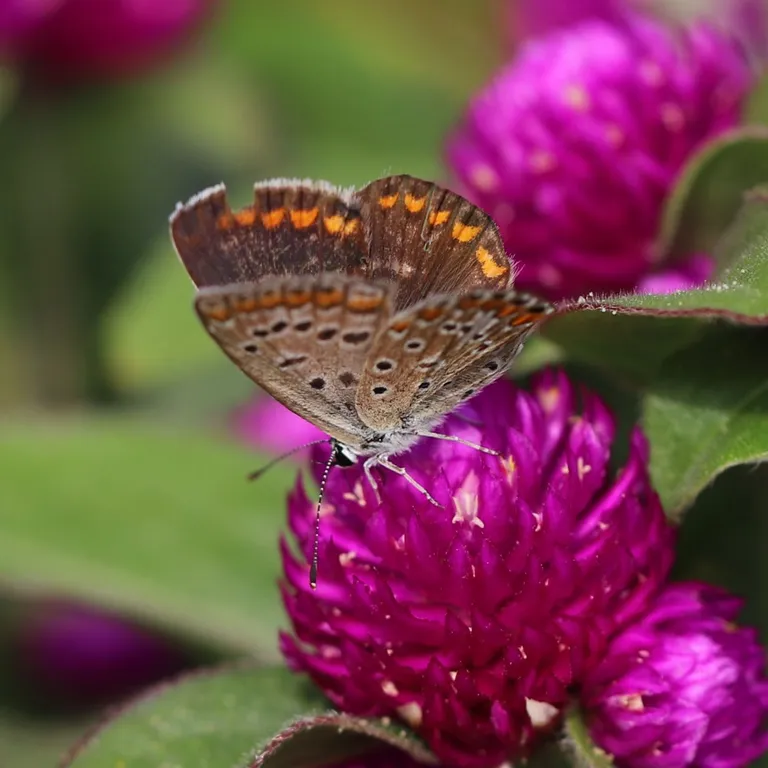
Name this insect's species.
Polyommatus icarus
